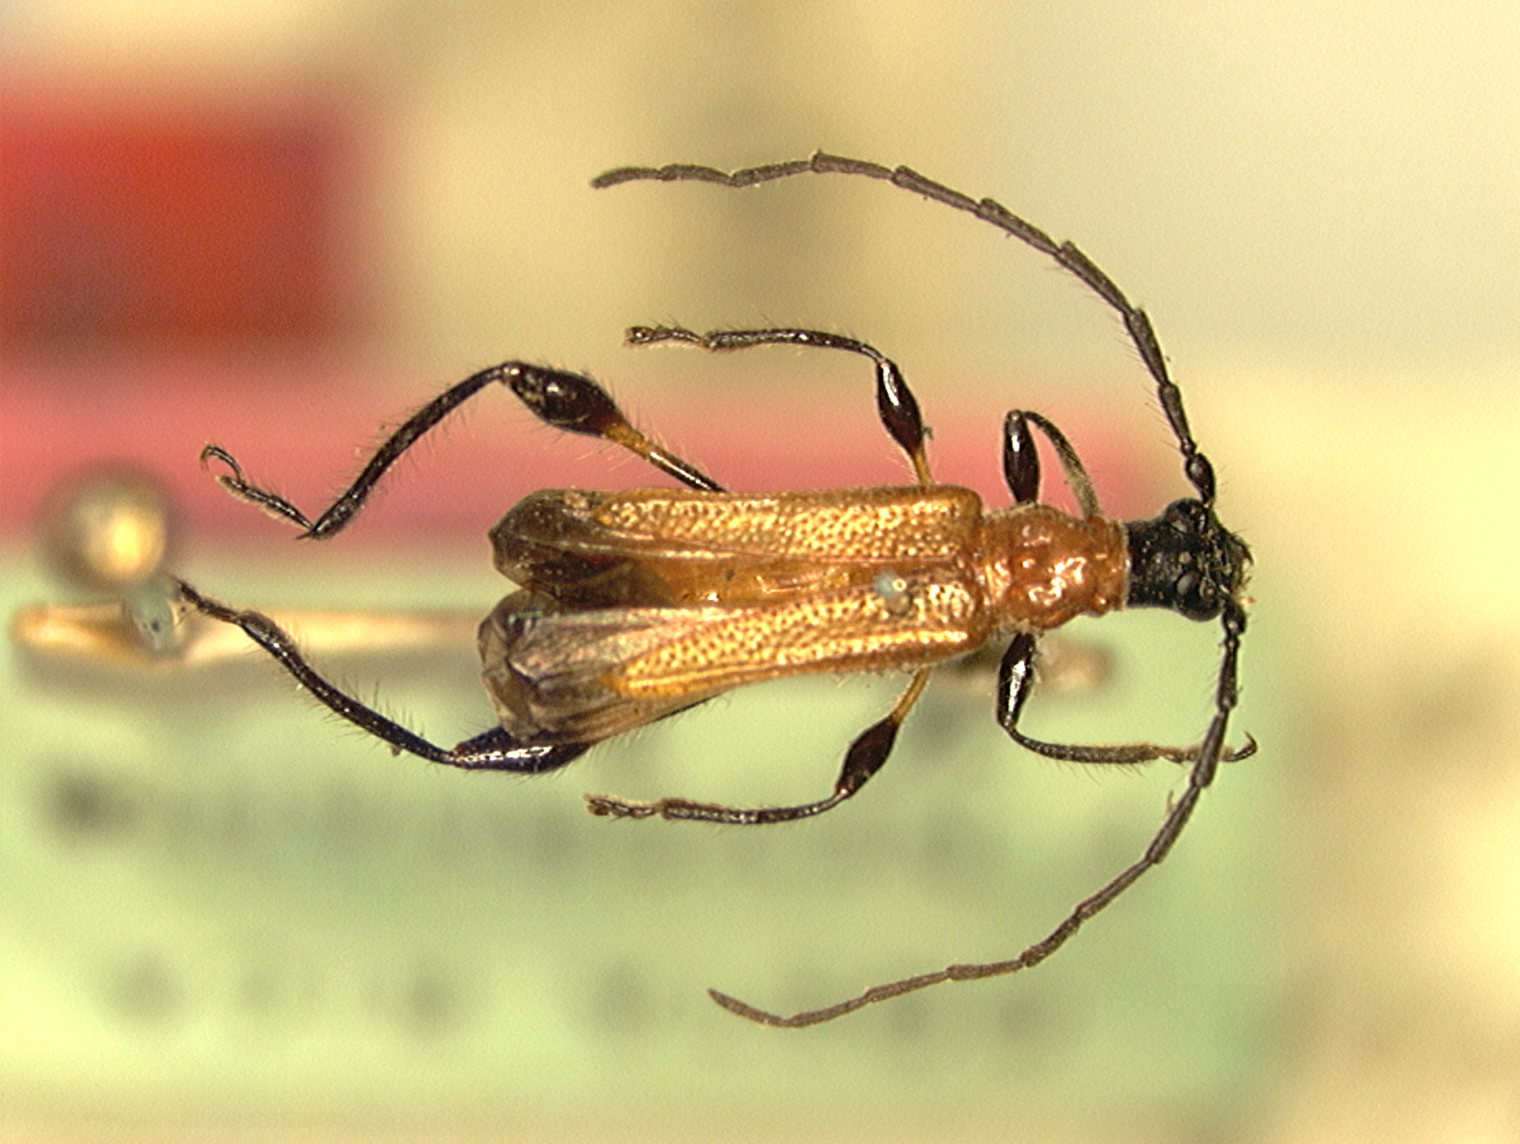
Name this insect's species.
Oxycoleus bicolor (also Merionoeda bicolor)
